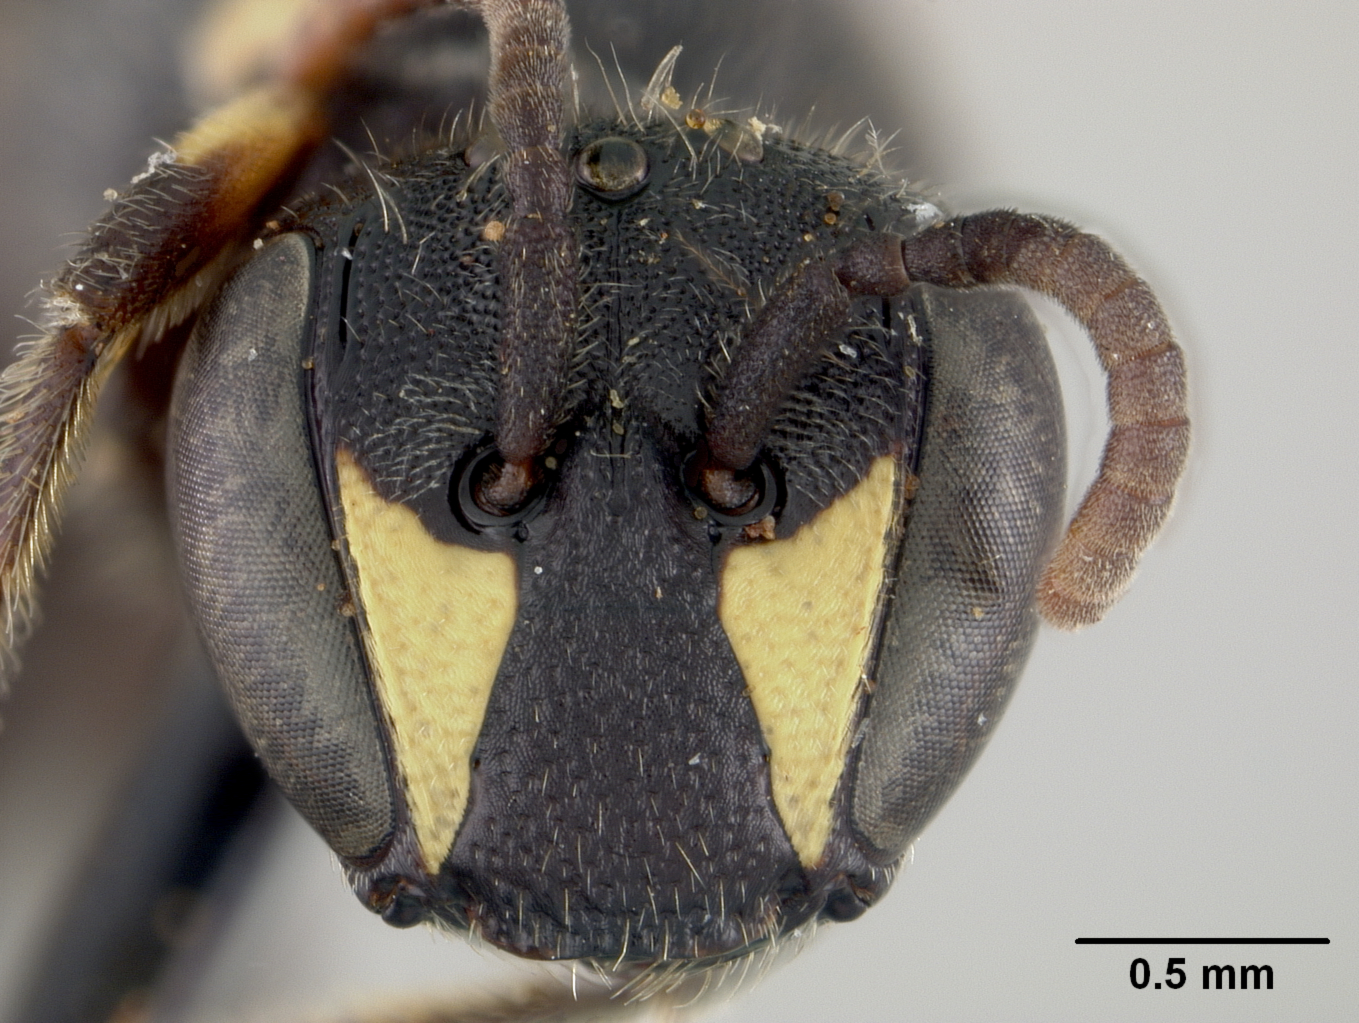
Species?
Hylaeus matsumurae
